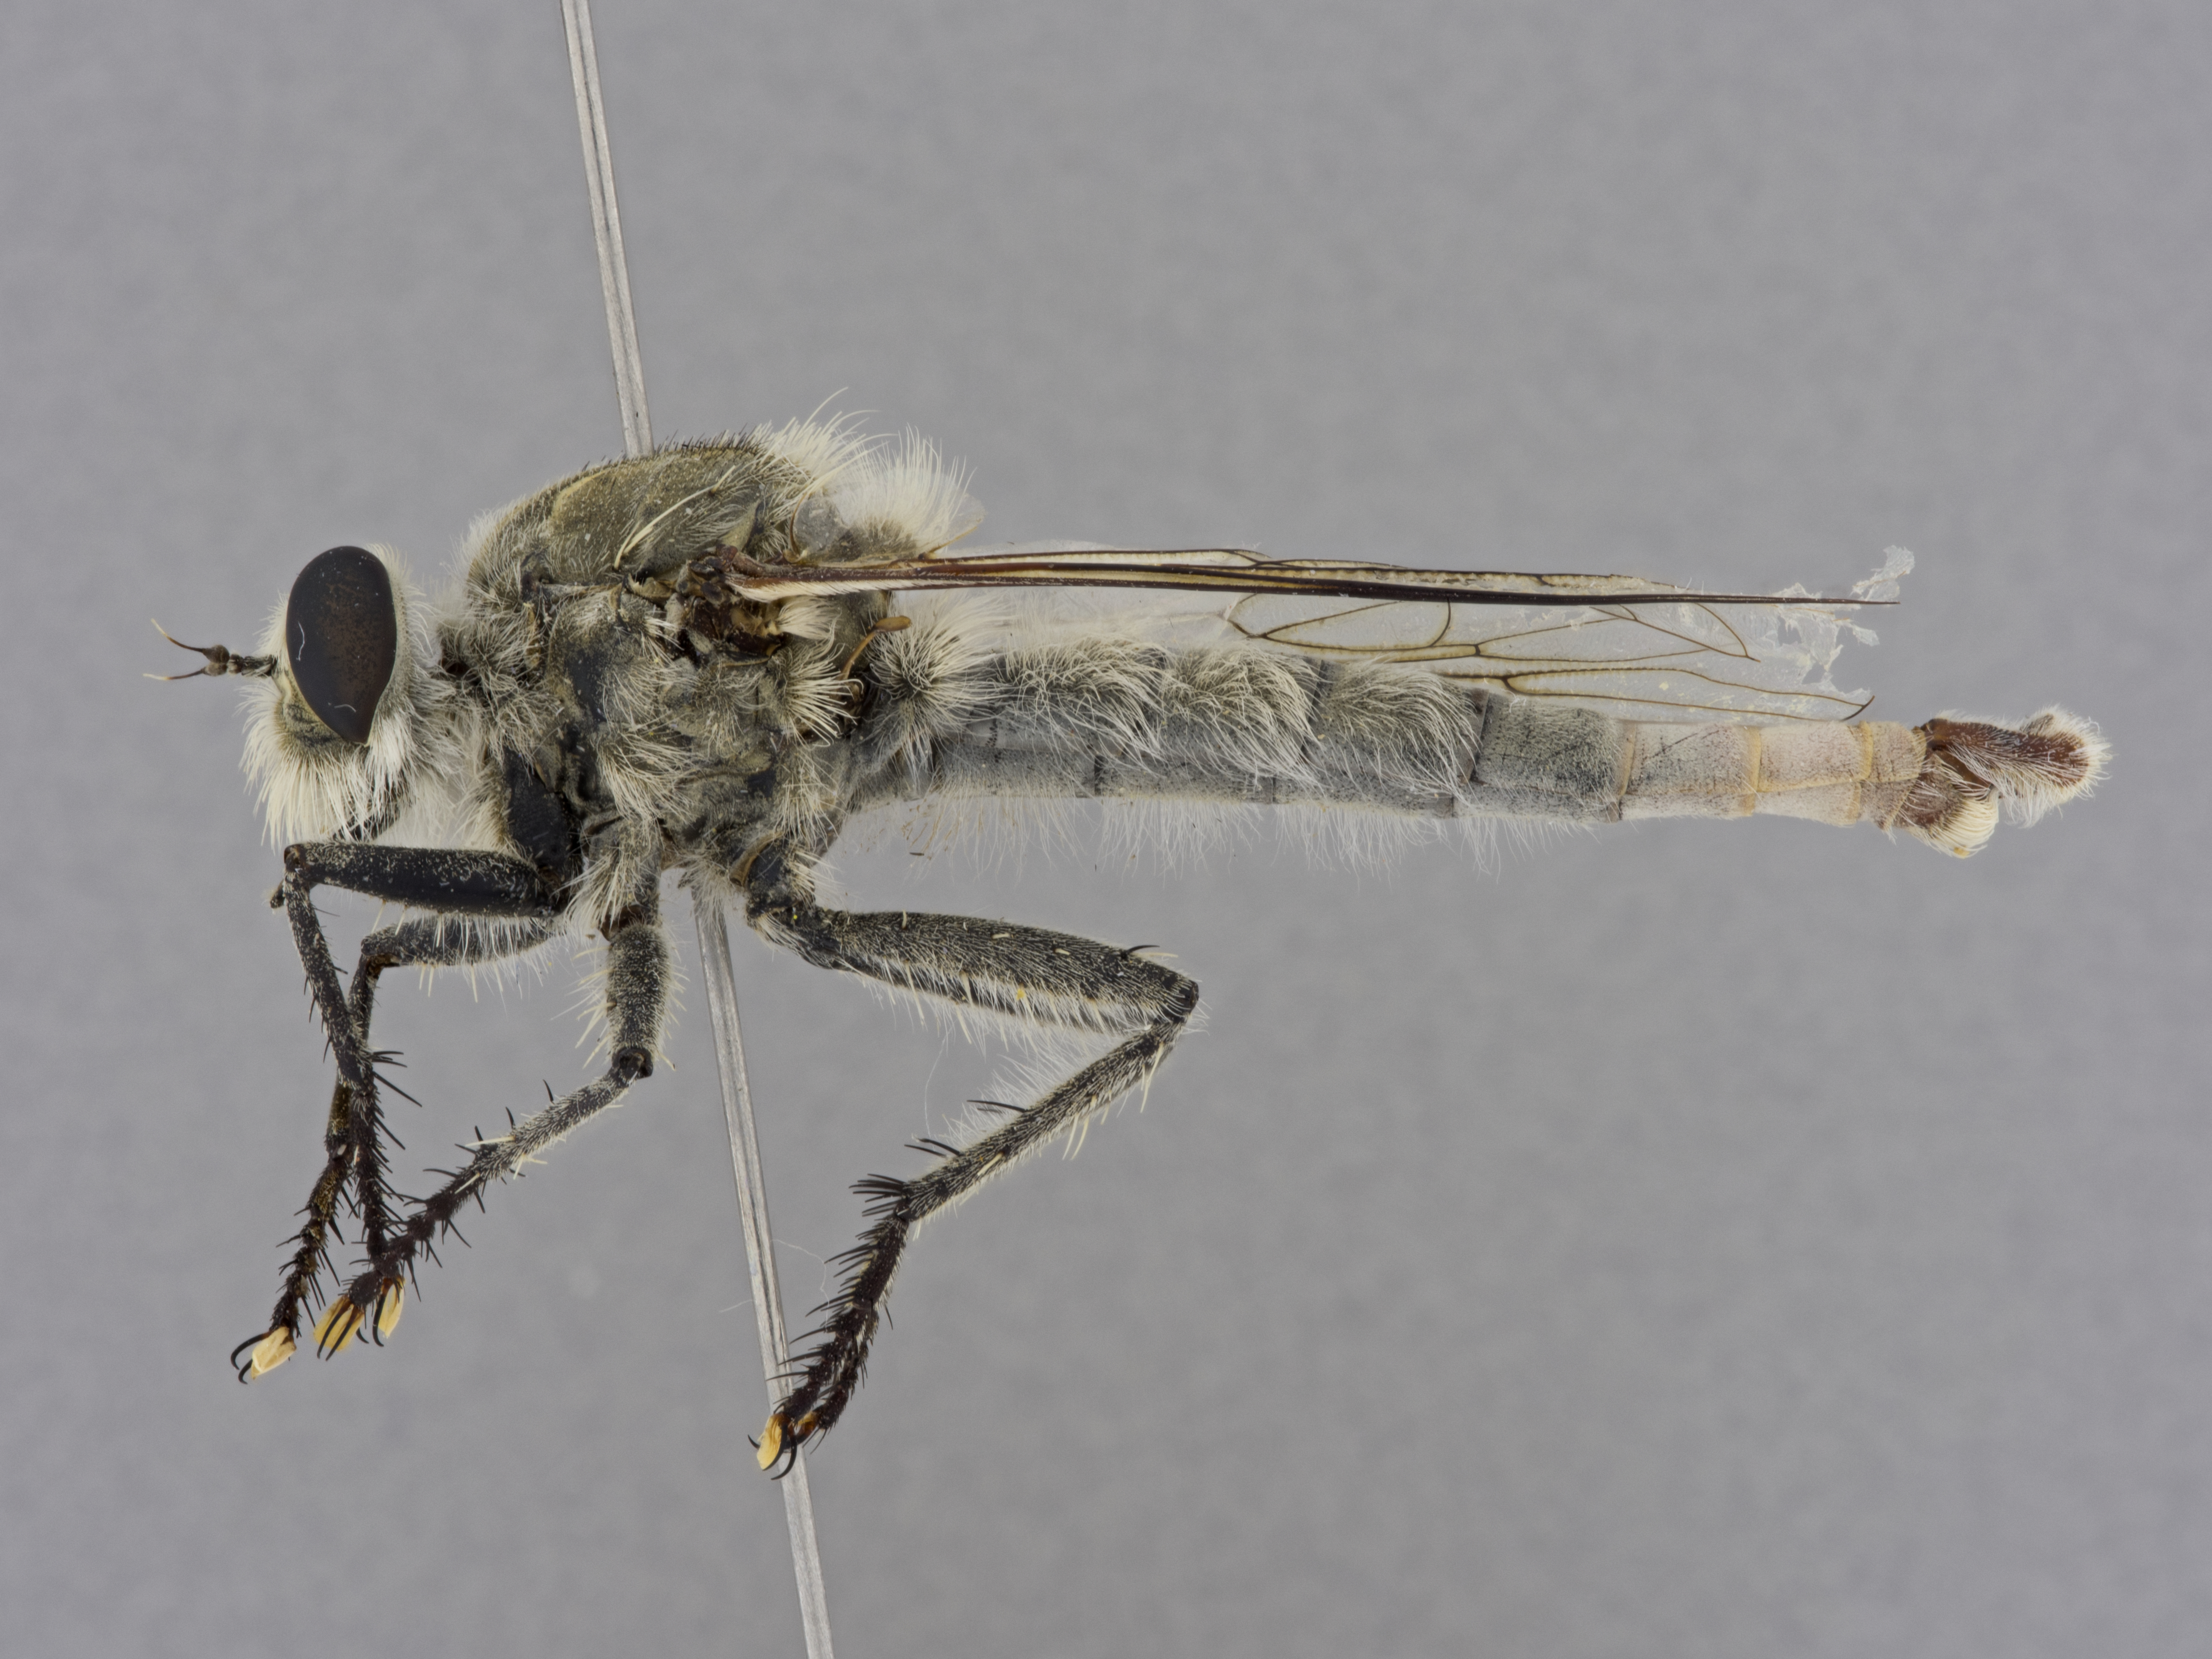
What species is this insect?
Proctacanthus coquillettii
